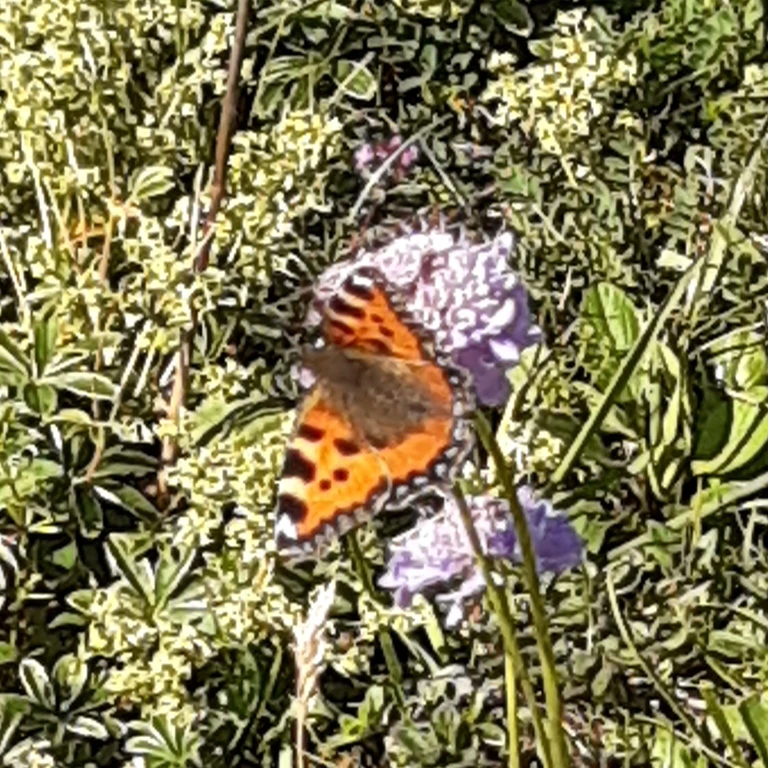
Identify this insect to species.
Aglais urticae
